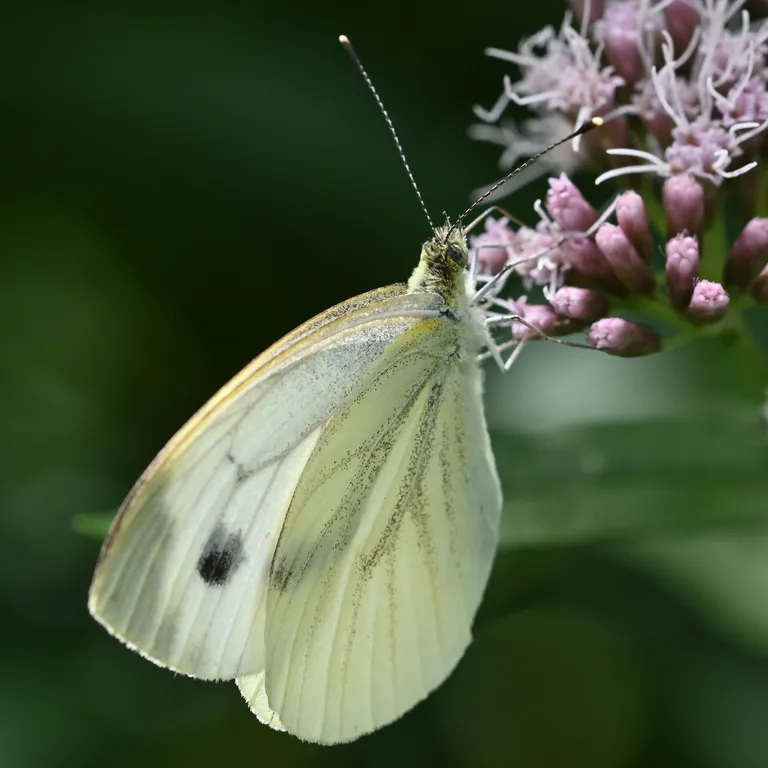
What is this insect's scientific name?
Pieris napi
